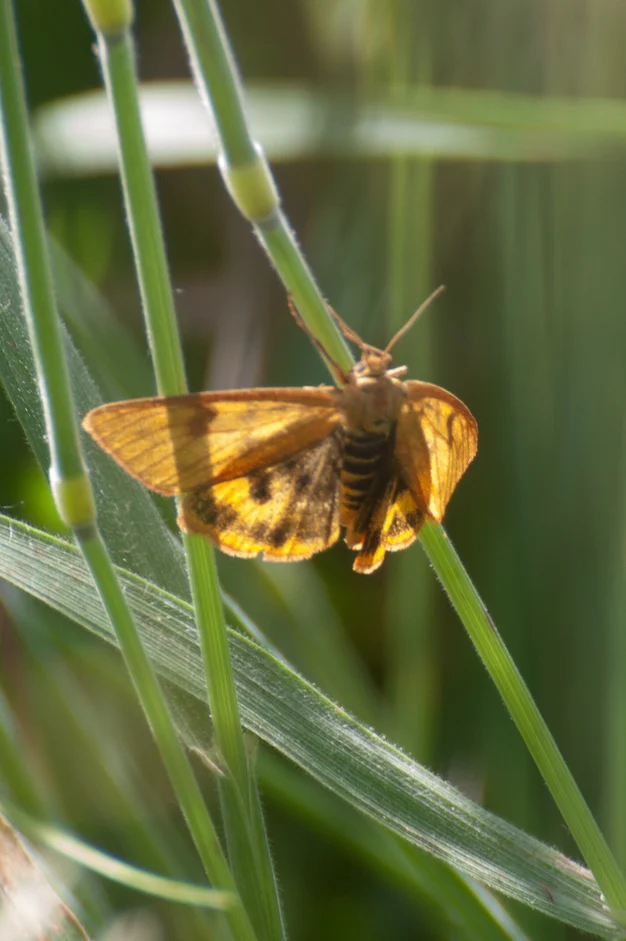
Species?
Diacrisia sannio
